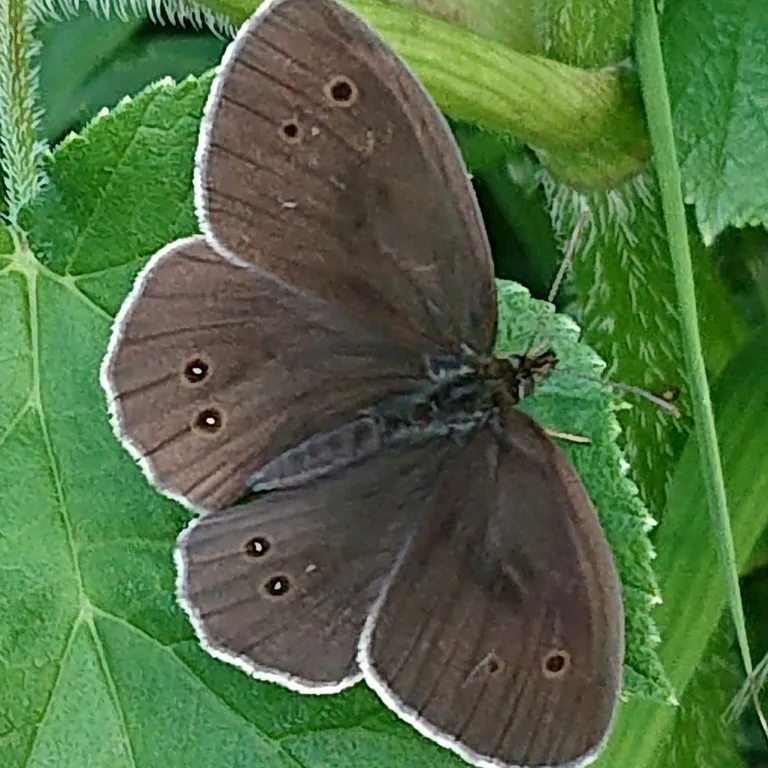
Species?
Aphantopus hyperantus
